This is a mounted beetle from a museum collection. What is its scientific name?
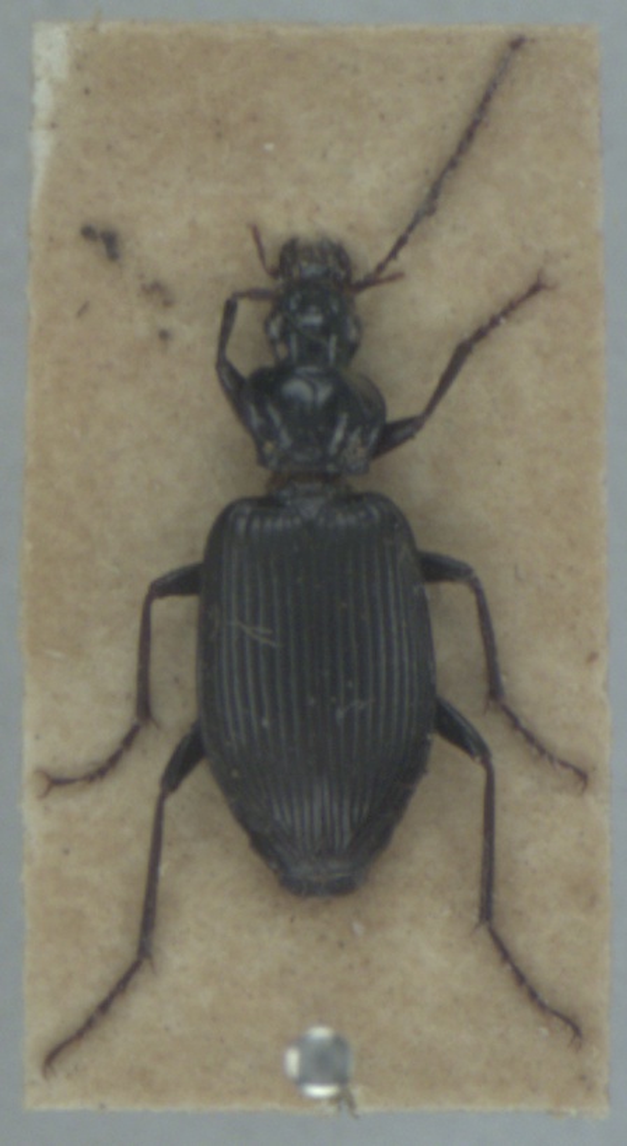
Platynus assimilis
